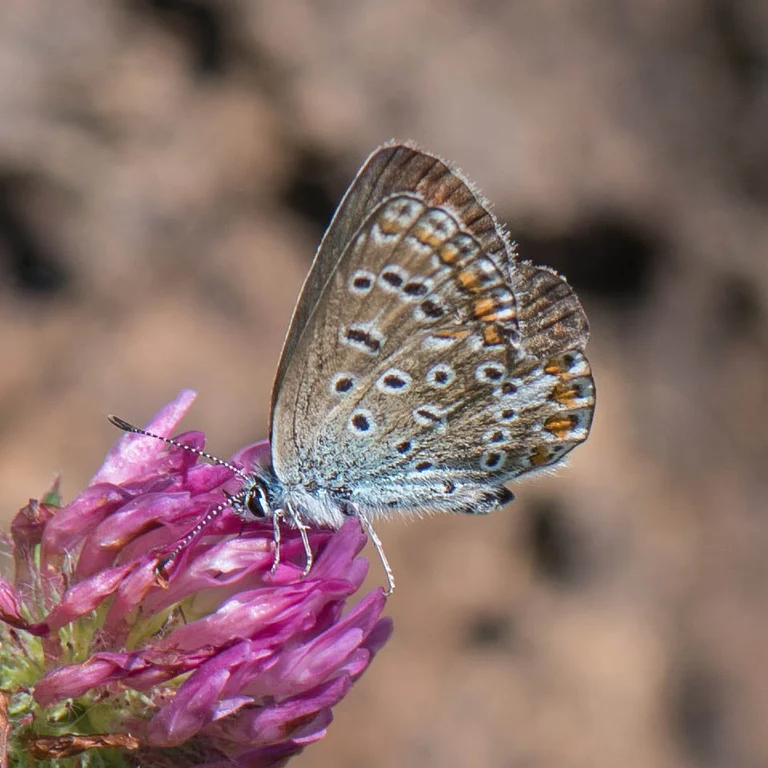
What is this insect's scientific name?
Polyommatus icarus
